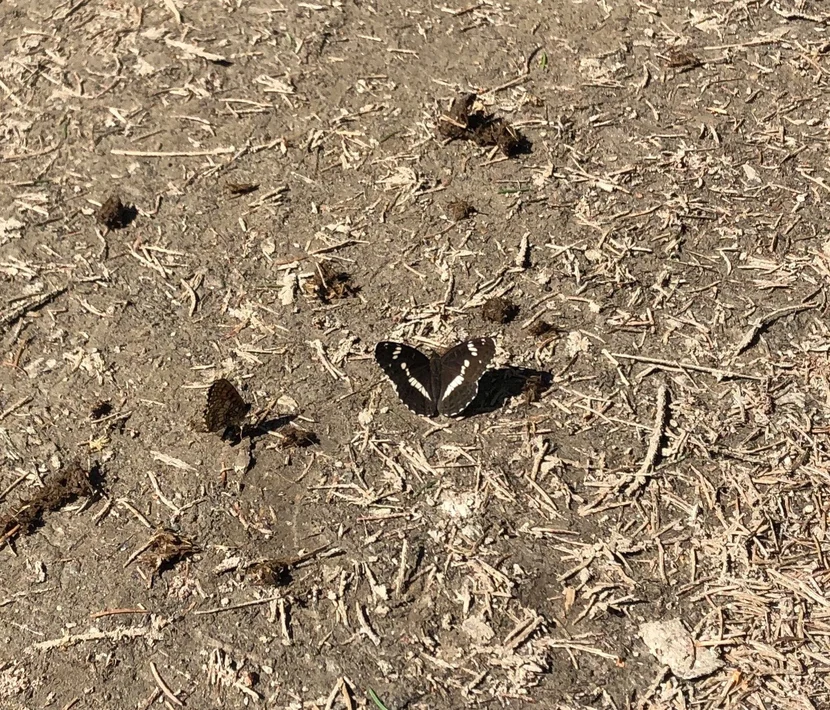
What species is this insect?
Limenitis camilla (also Ladoga camilla)
